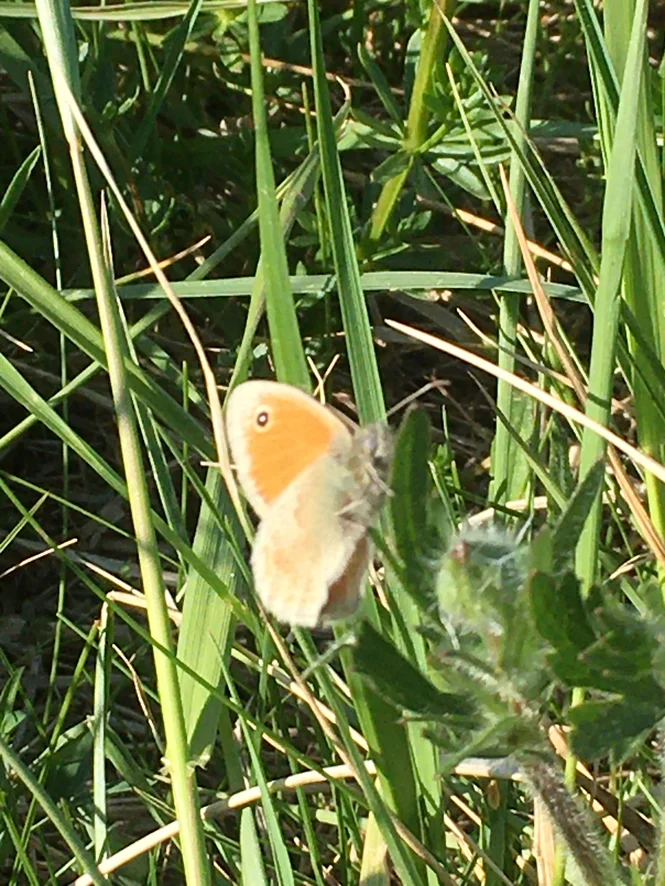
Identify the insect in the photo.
Coenonympha pamphilus
